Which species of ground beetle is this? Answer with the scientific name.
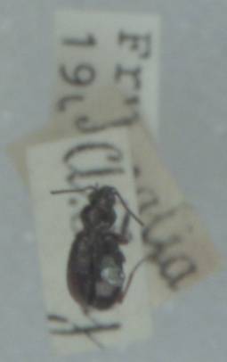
Bembidion lampros
